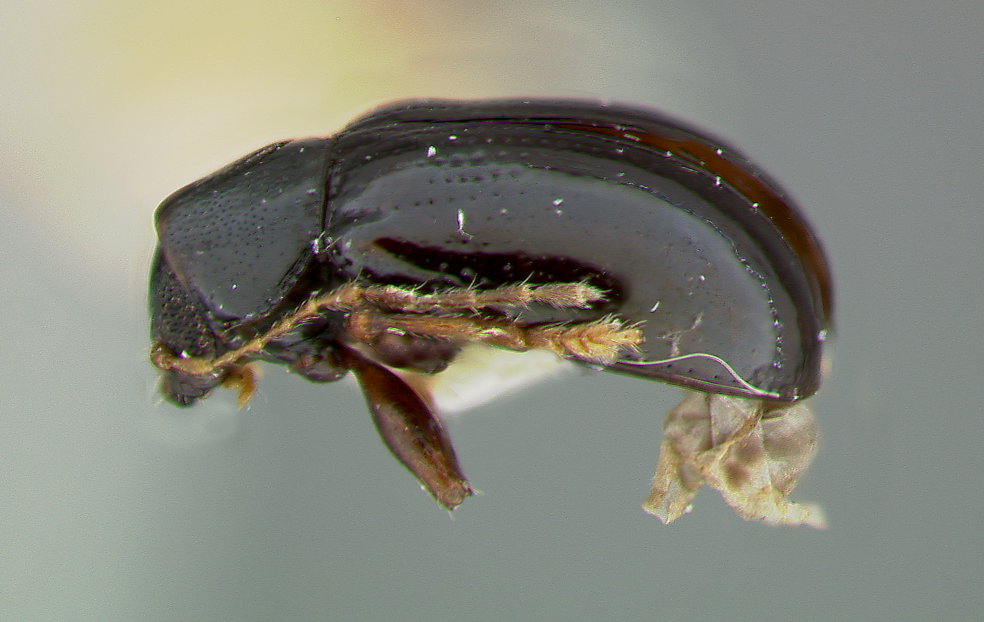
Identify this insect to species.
Metachroma paulum
